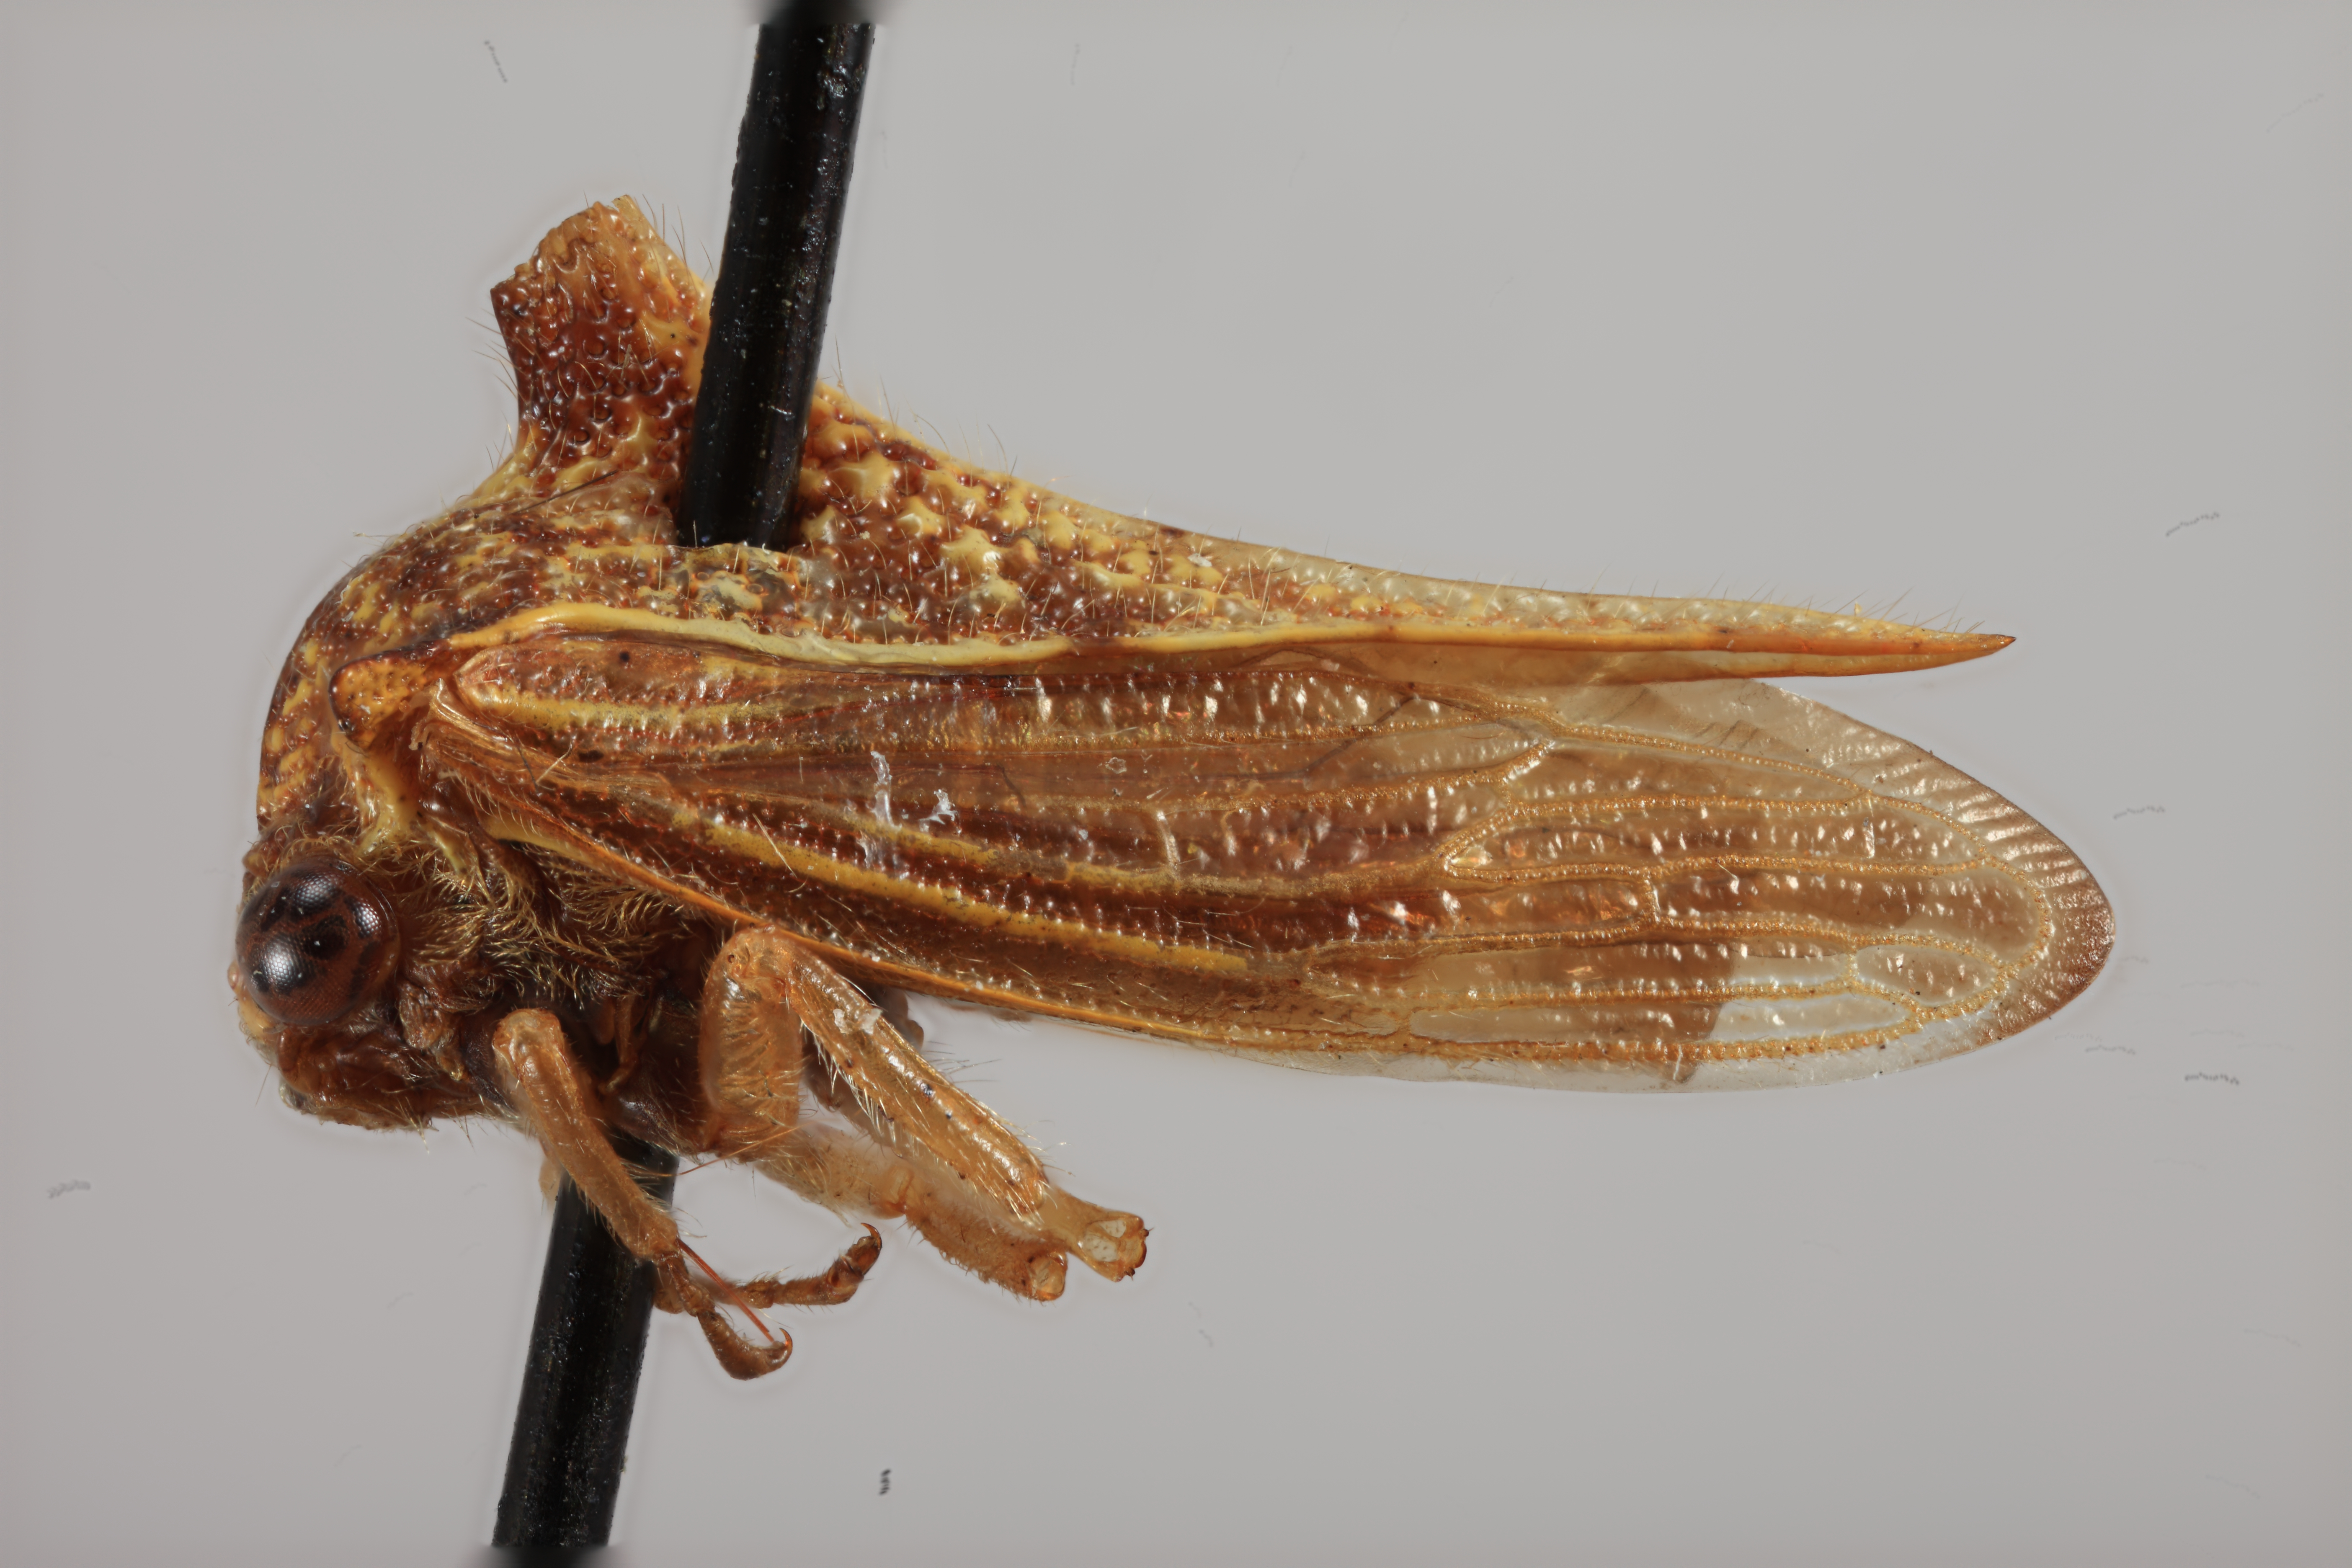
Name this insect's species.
Alchisme costaricensis
